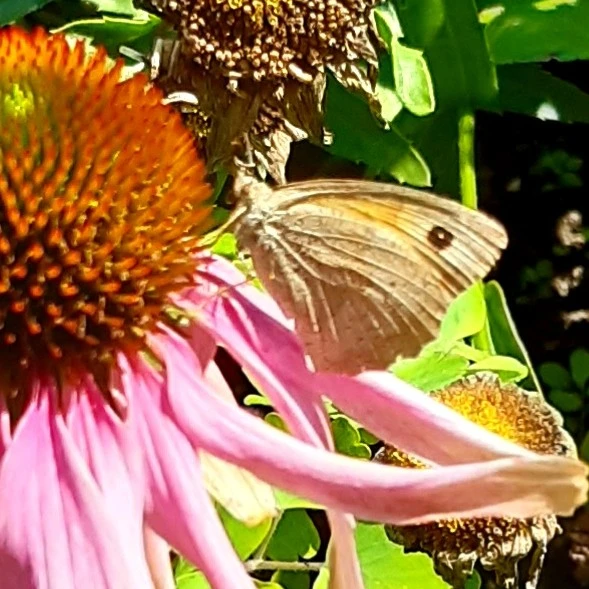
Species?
Maniola jurtina
